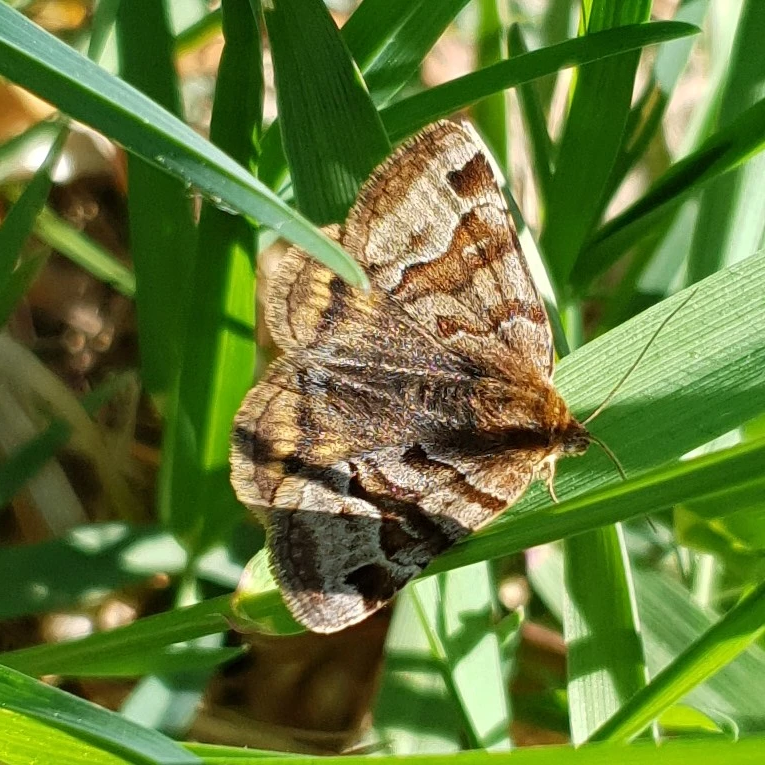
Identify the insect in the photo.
Euclidia glyphica
